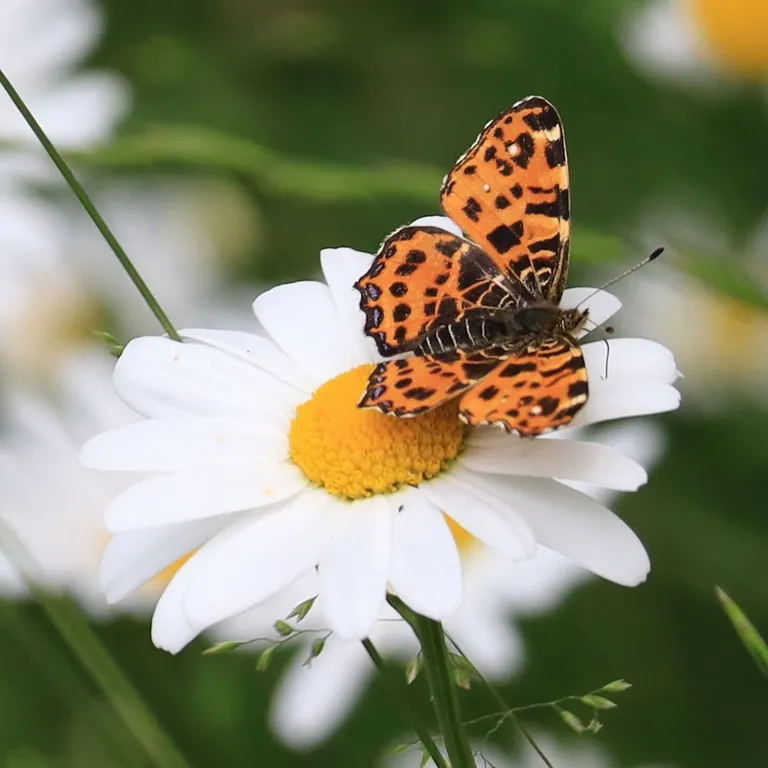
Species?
Araschnia levana
